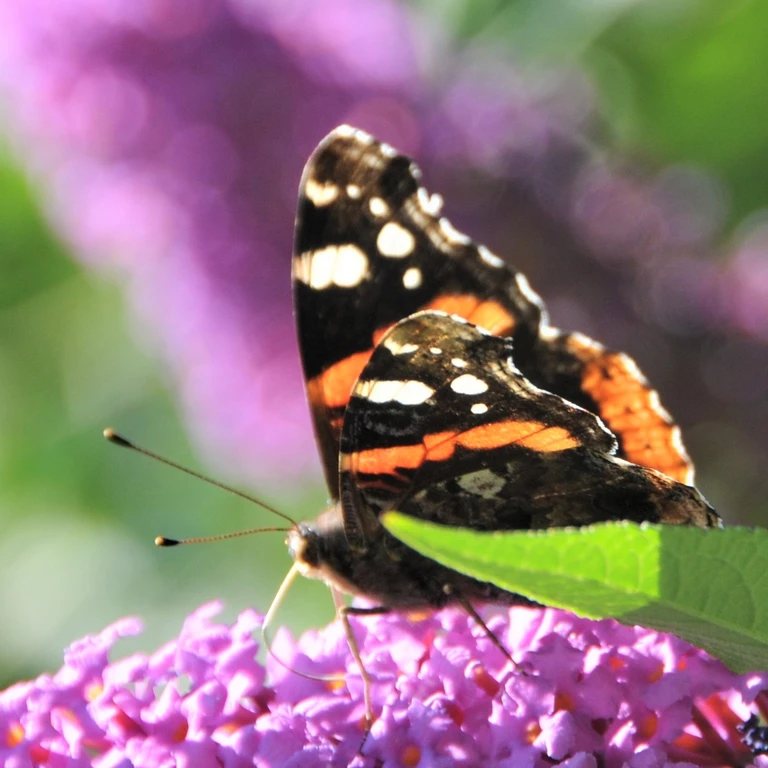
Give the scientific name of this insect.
Vanessa atalanta
